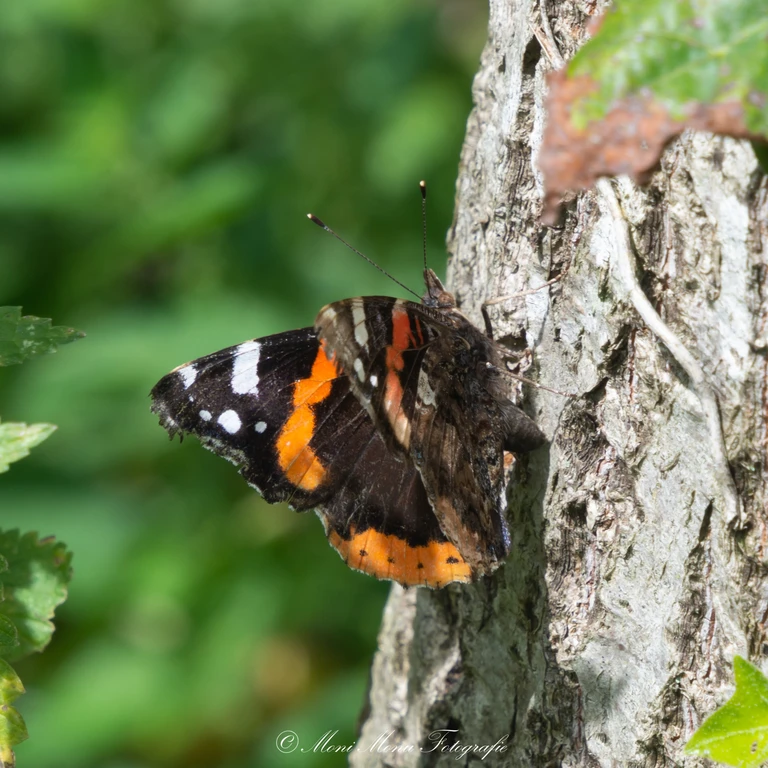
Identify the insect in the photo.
Vanessa atalanta
